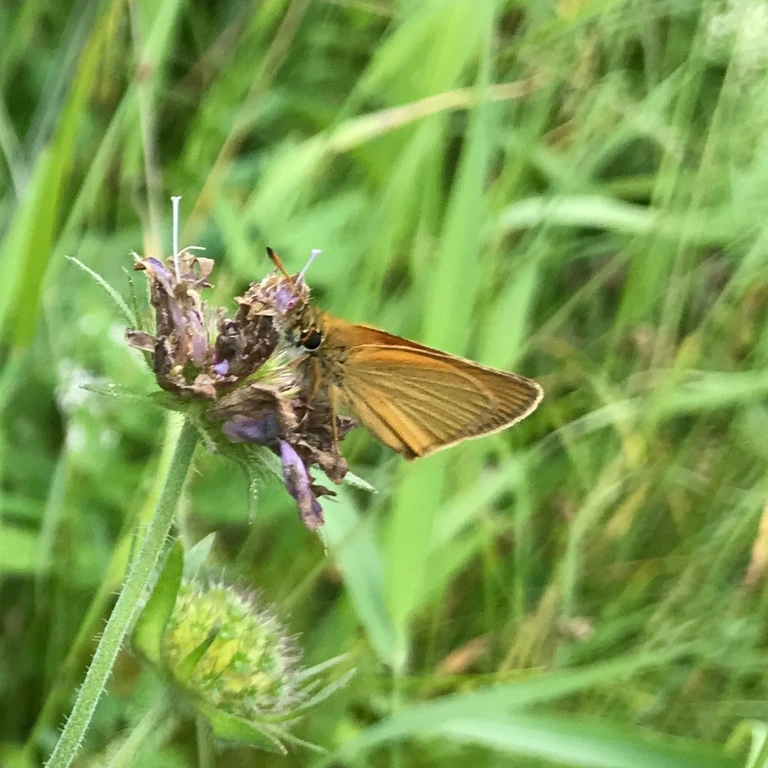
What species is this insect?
Thymelicus lineola
